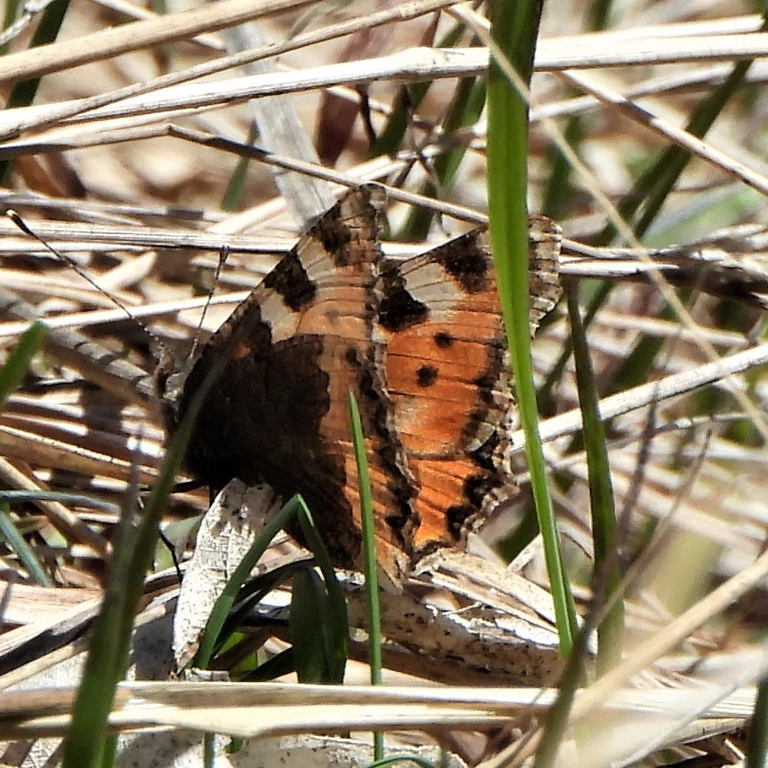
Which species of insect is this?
Aglais urticae
